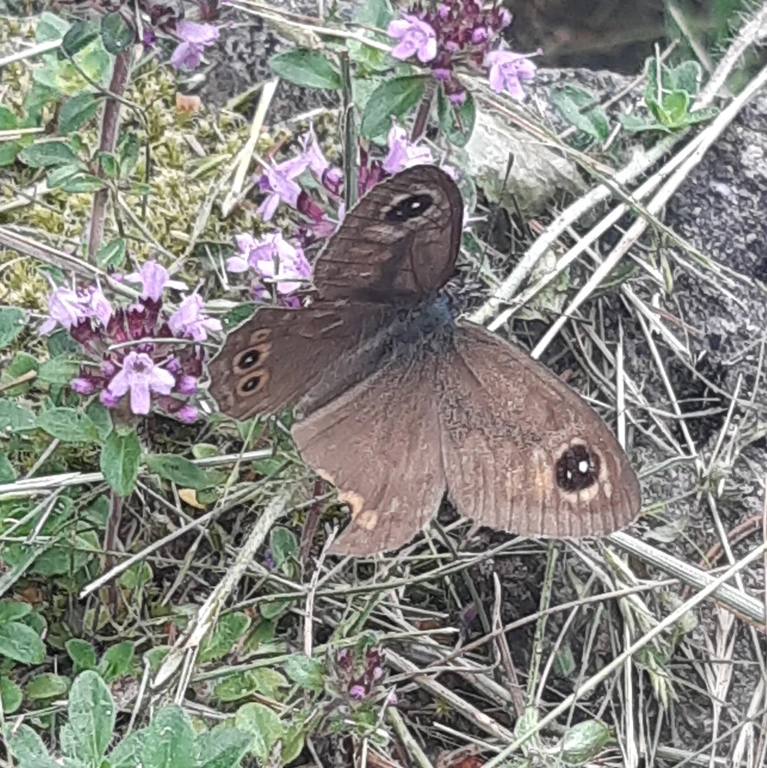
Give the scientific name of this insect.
Lasiommata maera (also Pararge maera)
